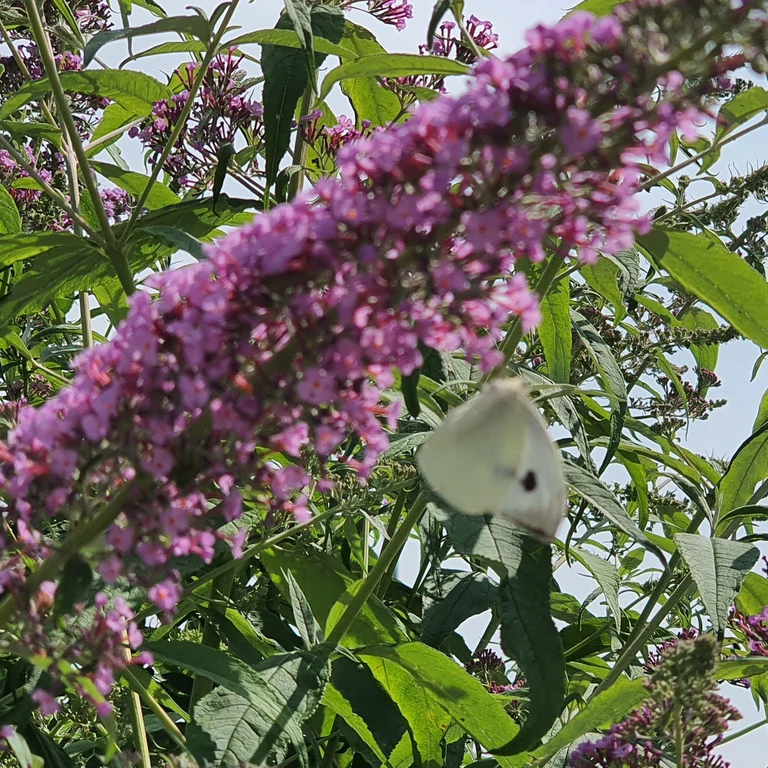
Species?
Pieris brassicae
